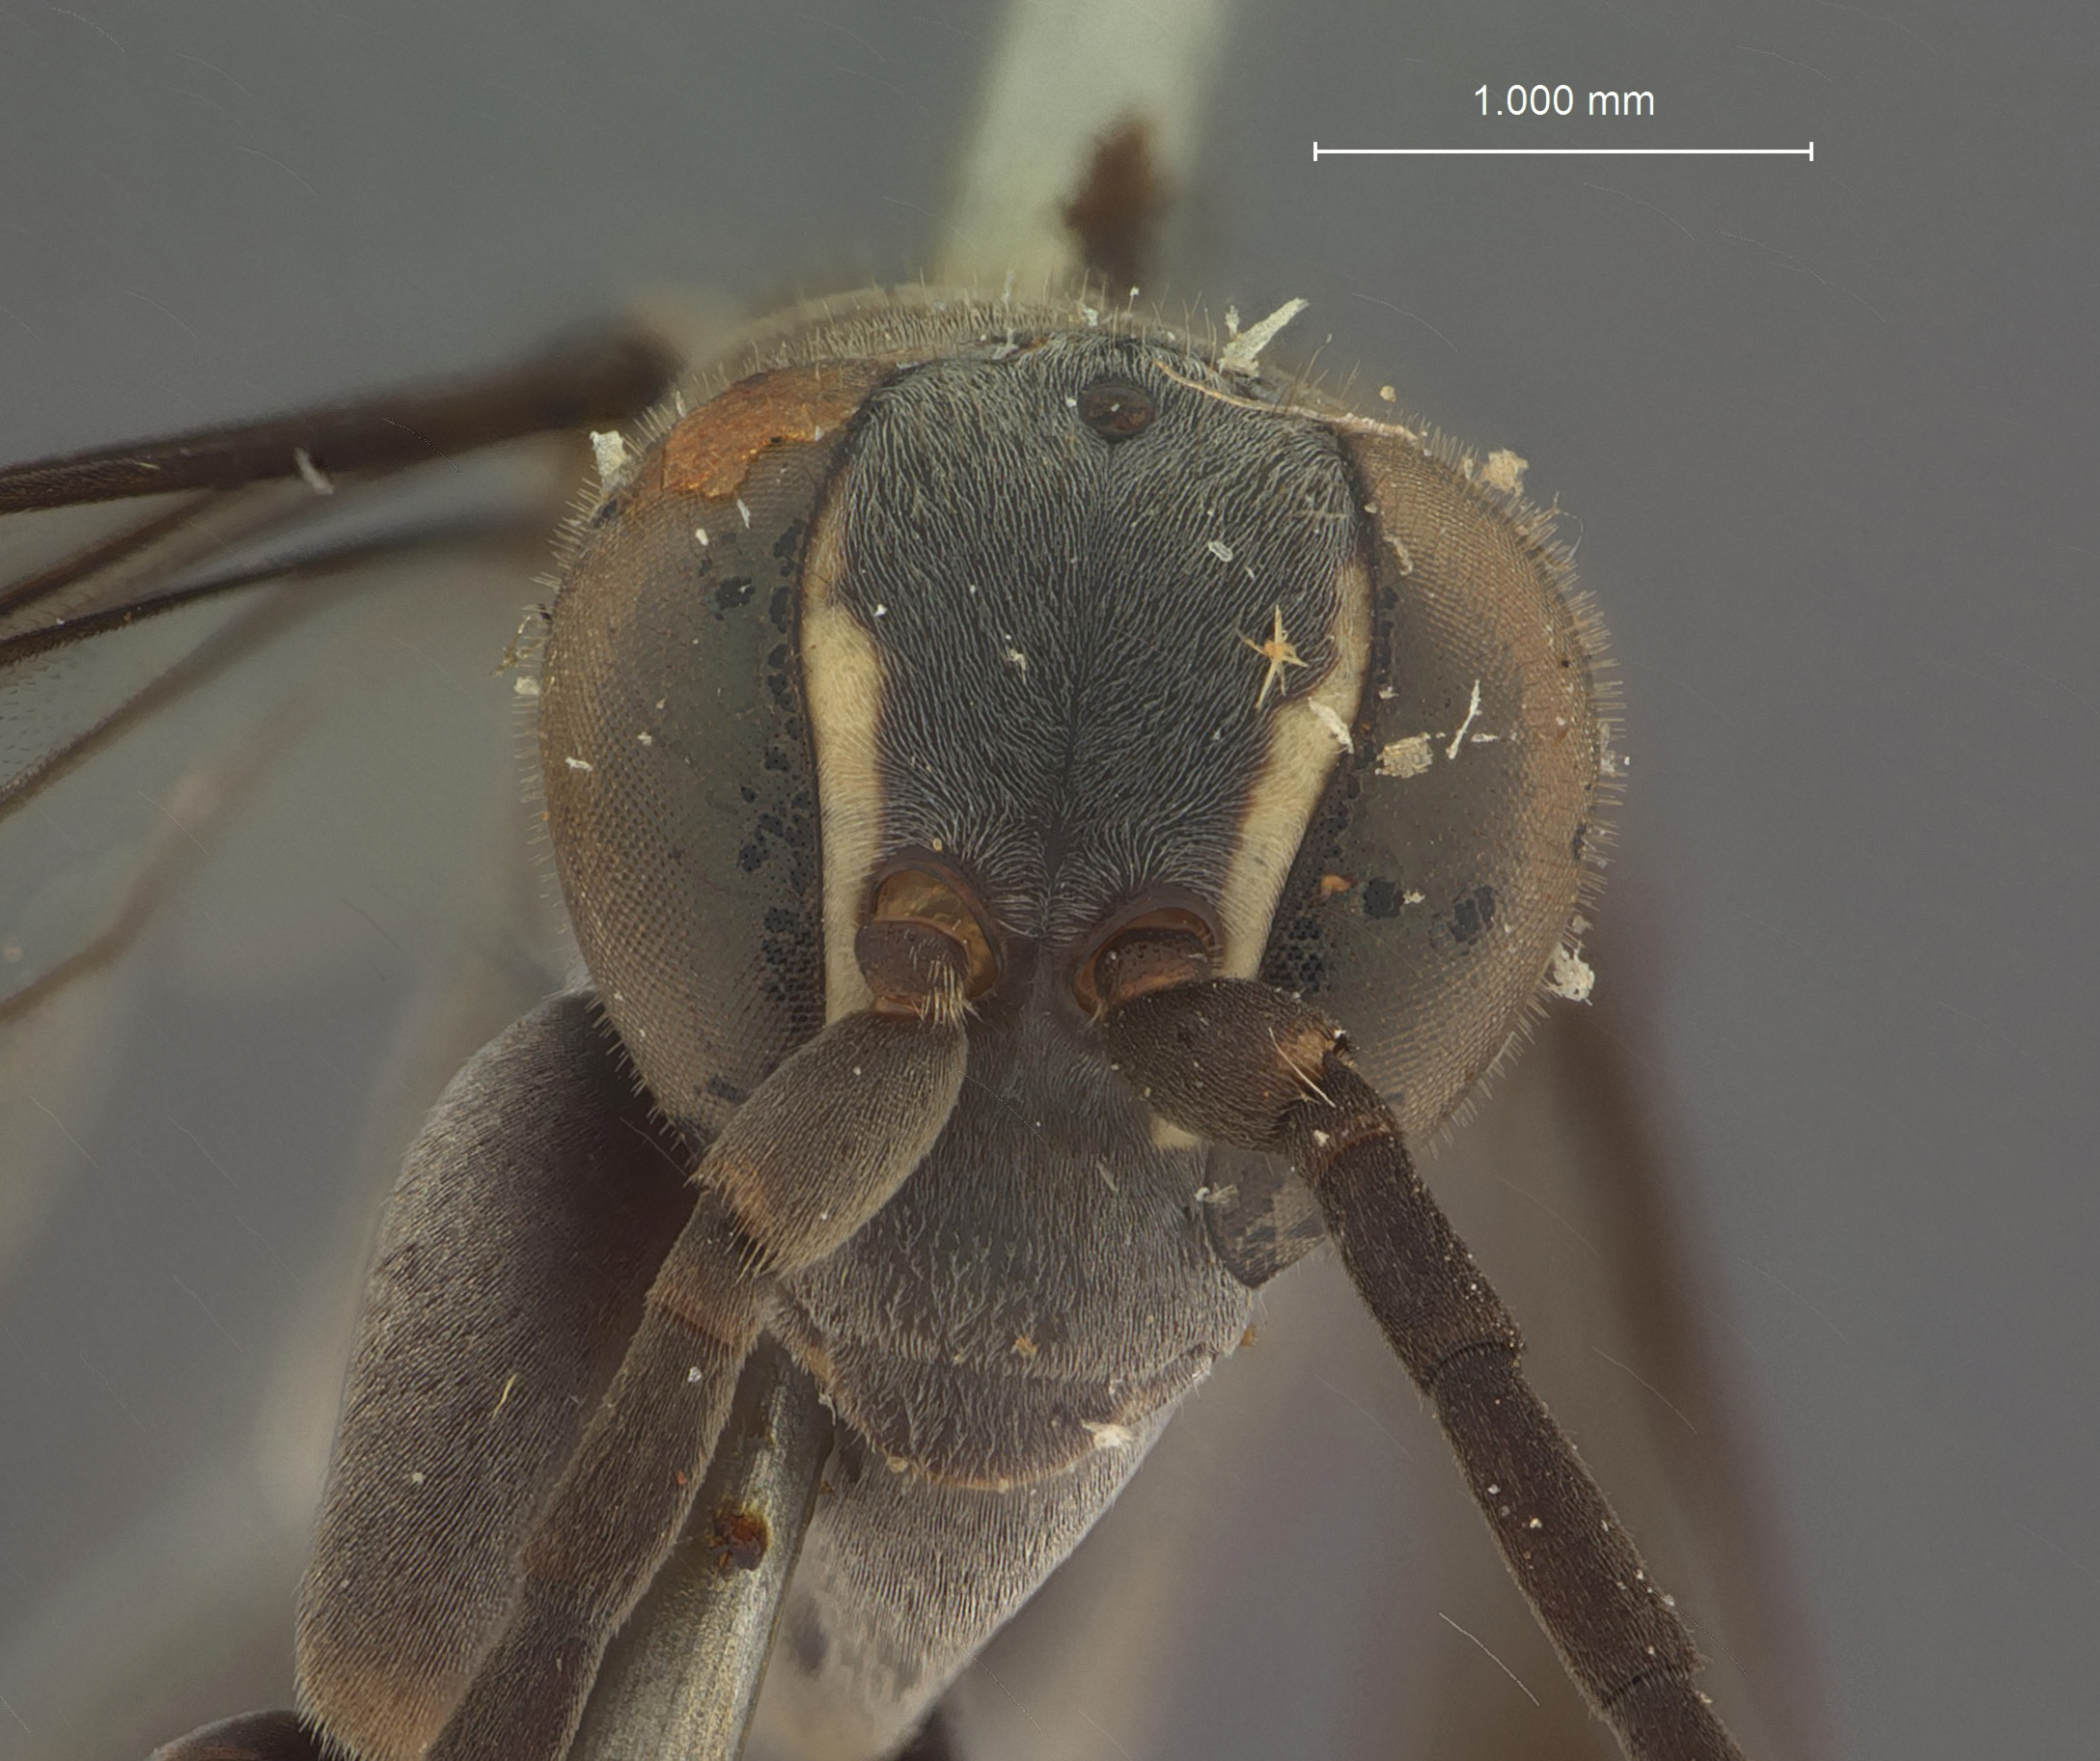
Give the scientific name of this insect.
Minotocyphus gracilis
